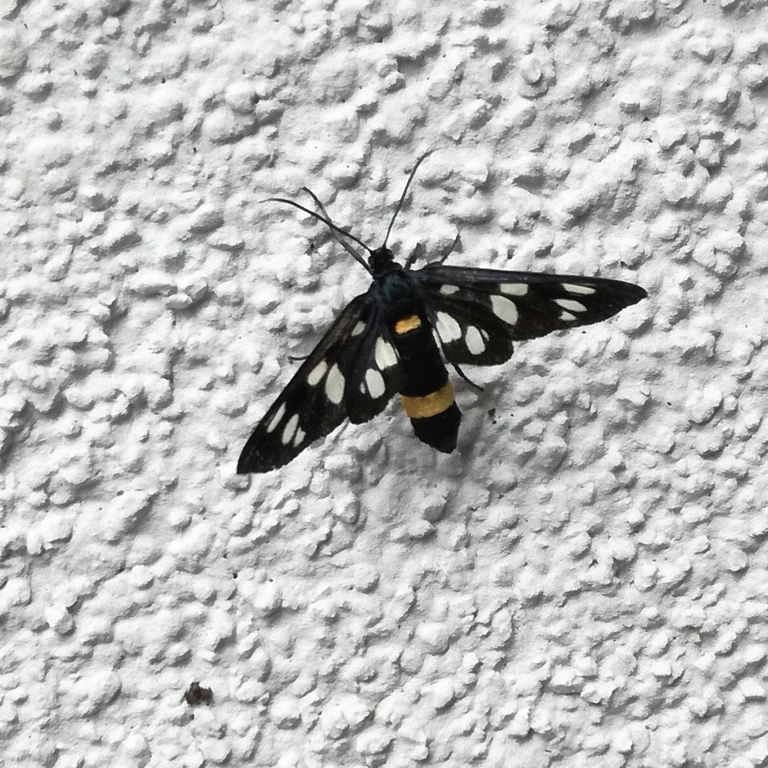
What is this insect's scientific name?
Amata phegea
